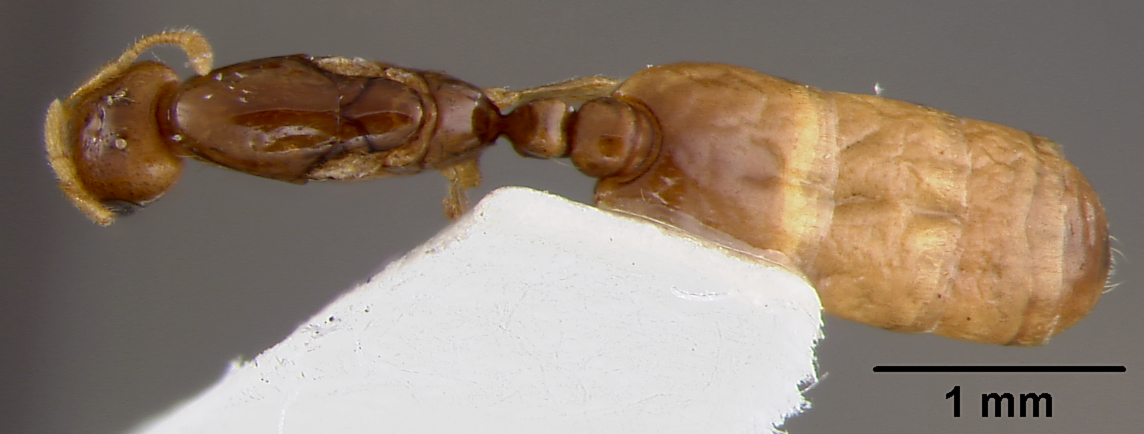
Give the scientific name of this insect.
Bisolenopsis sea
